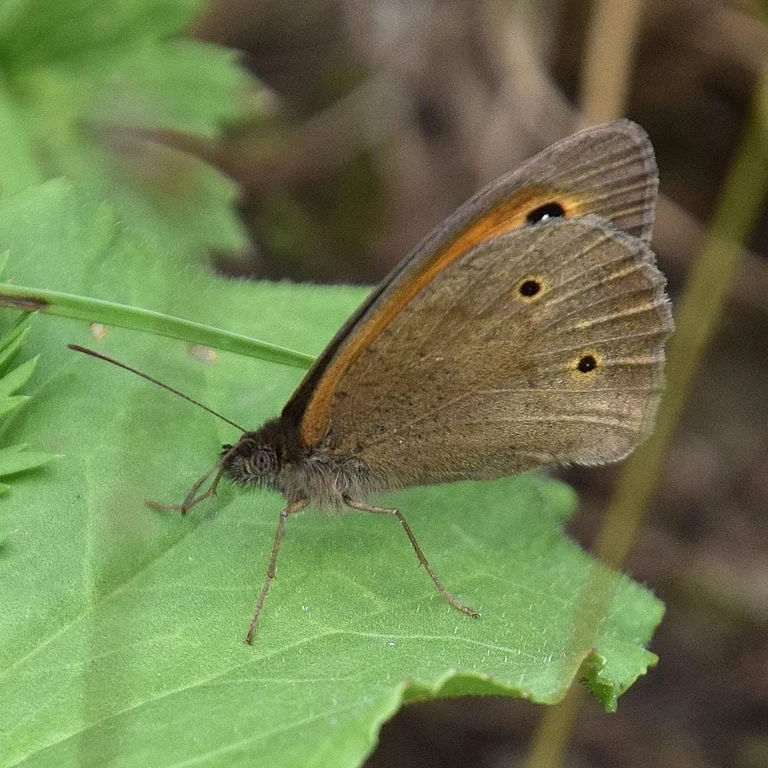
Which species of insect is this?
Maniola jurtina
